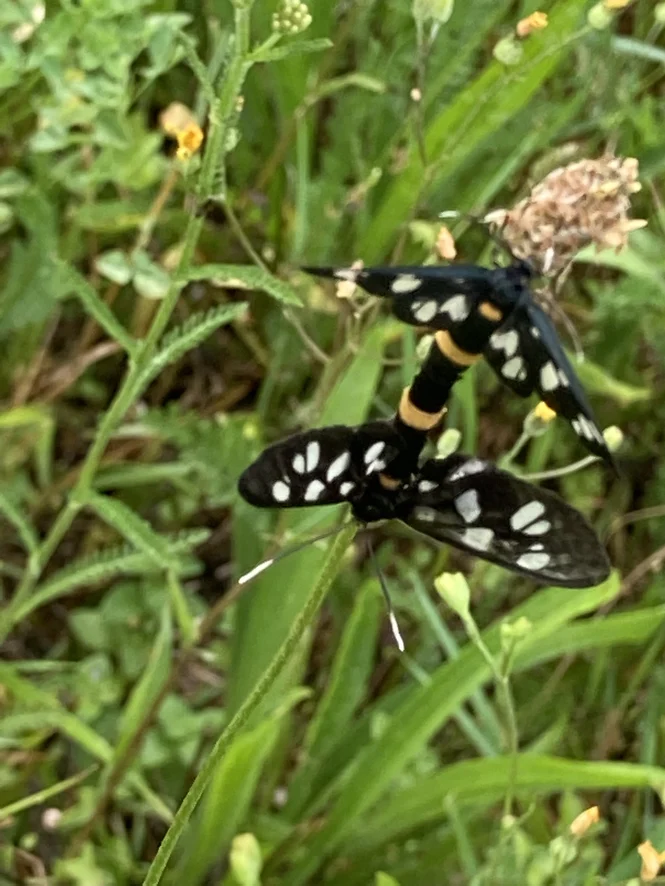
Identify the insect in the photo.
Amata phegea
